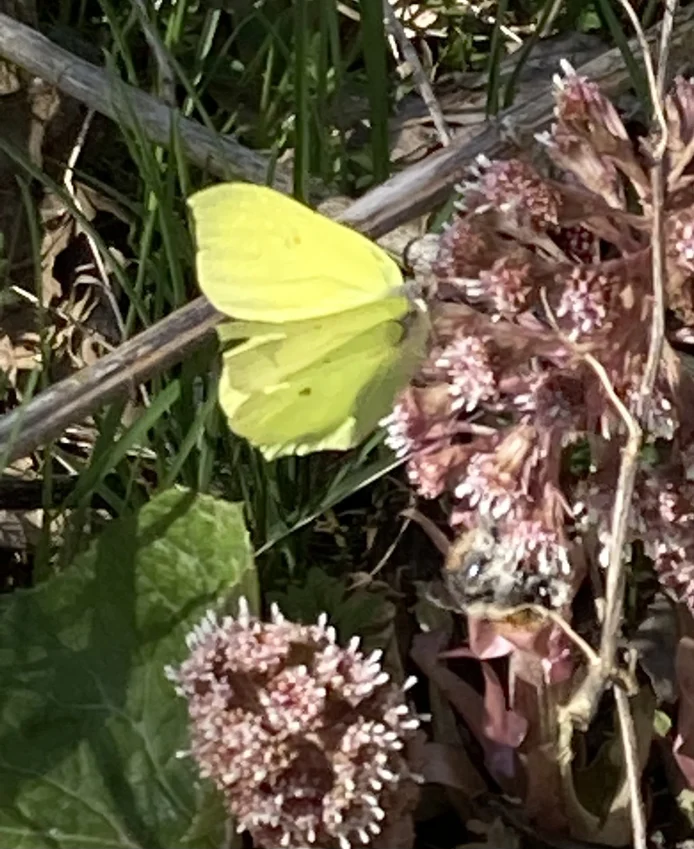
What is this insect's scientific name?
Gonepteryx rhamni
